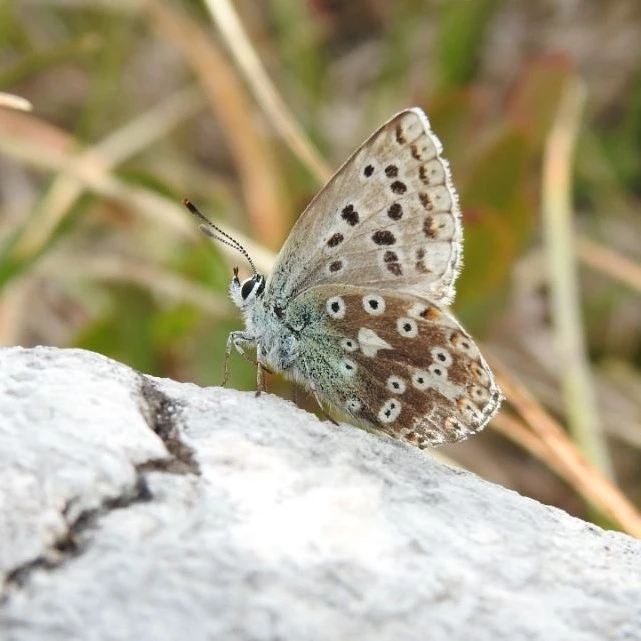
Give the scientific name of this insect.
Lysandra coridon
